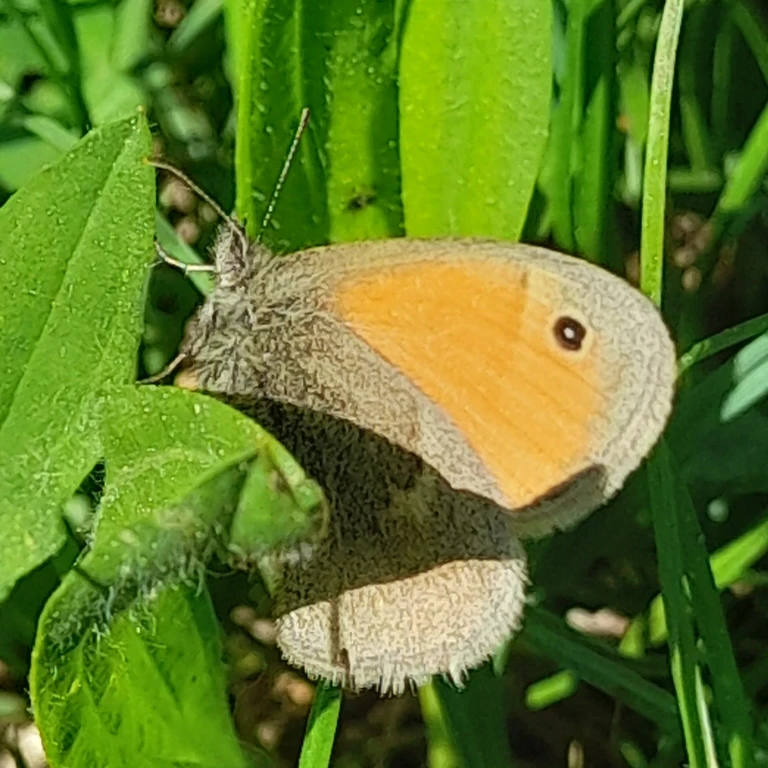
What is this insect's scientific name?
Coenonympha pamphilus
